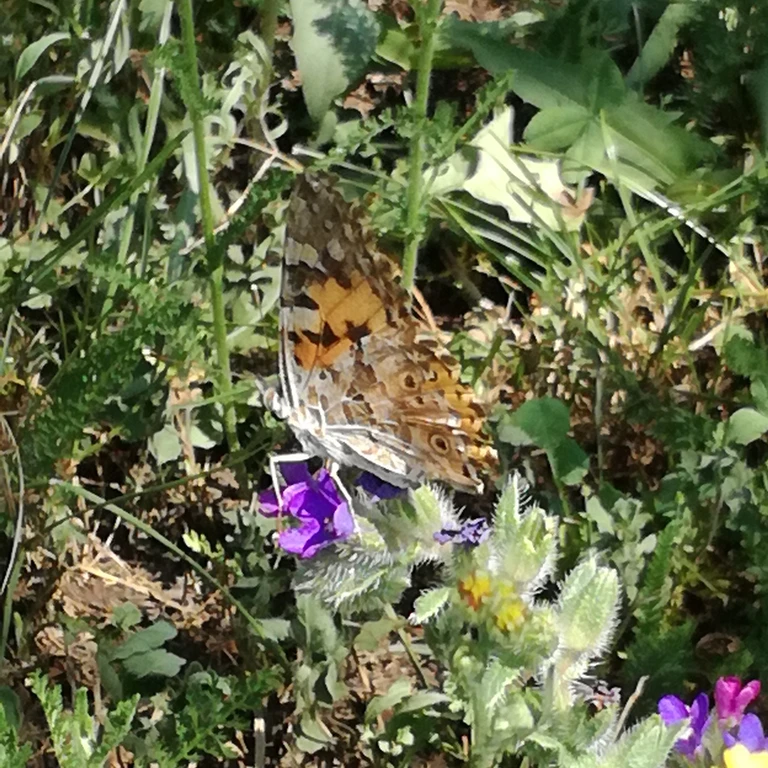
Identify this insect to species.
Vanessa cardui
